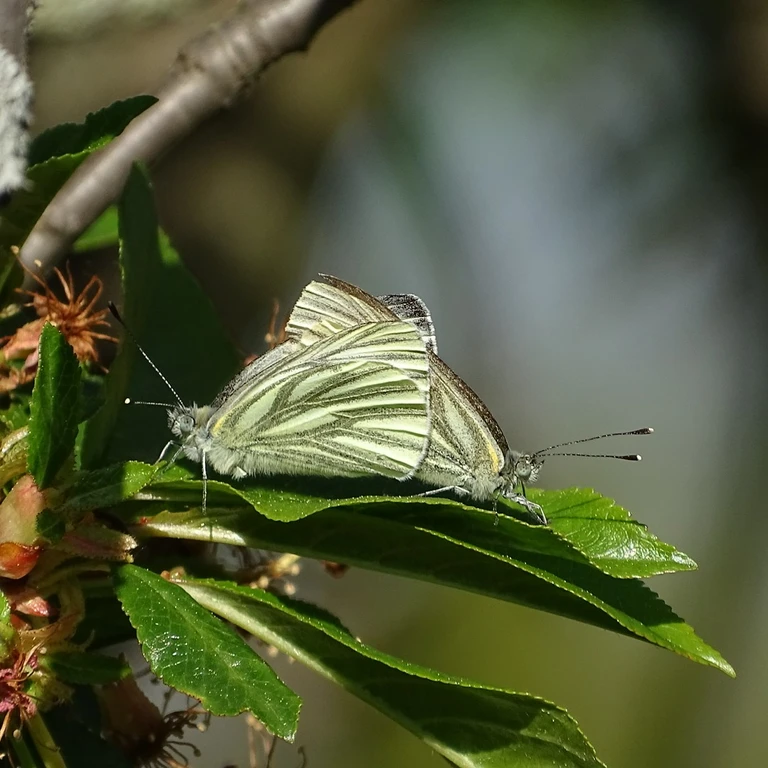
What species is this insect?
Pieris napi
